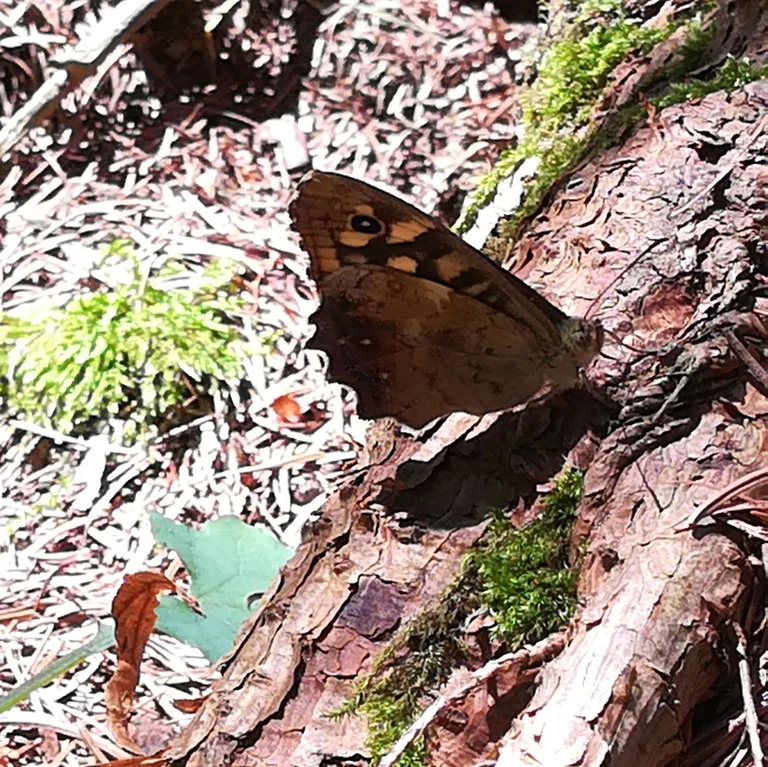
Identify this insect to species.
Pararge aegeria
